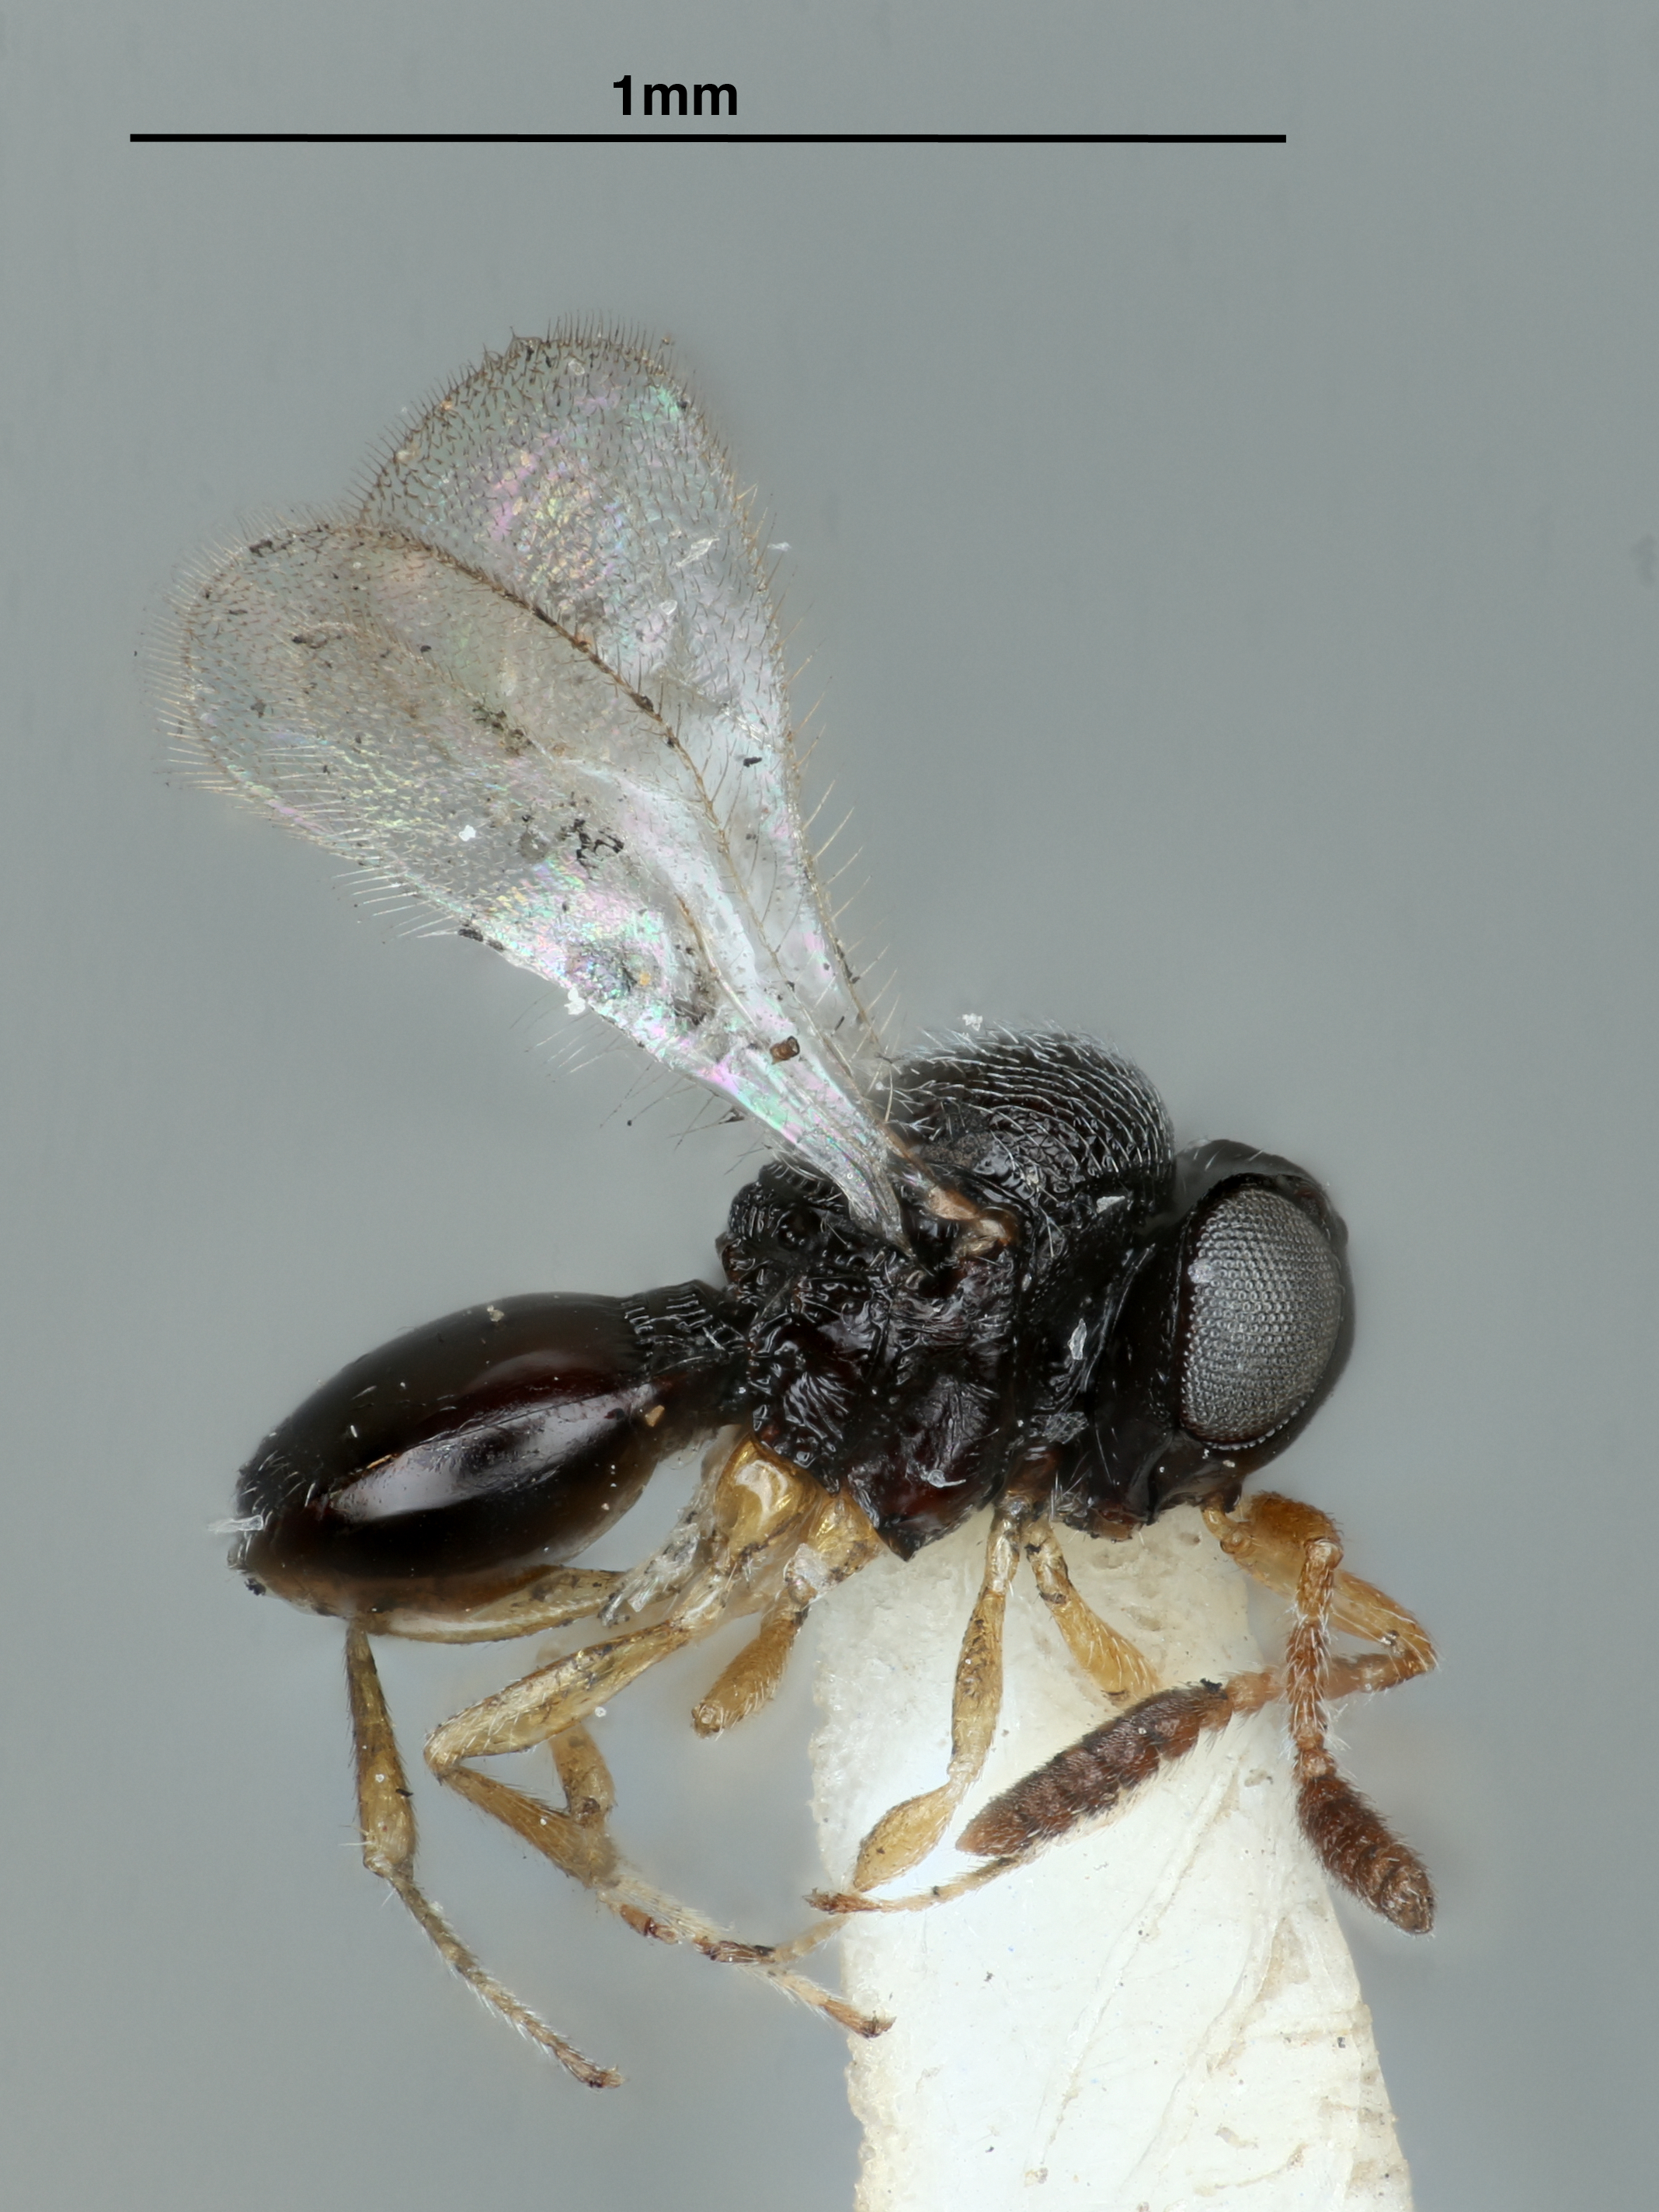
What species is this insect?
Prophanurus thais
